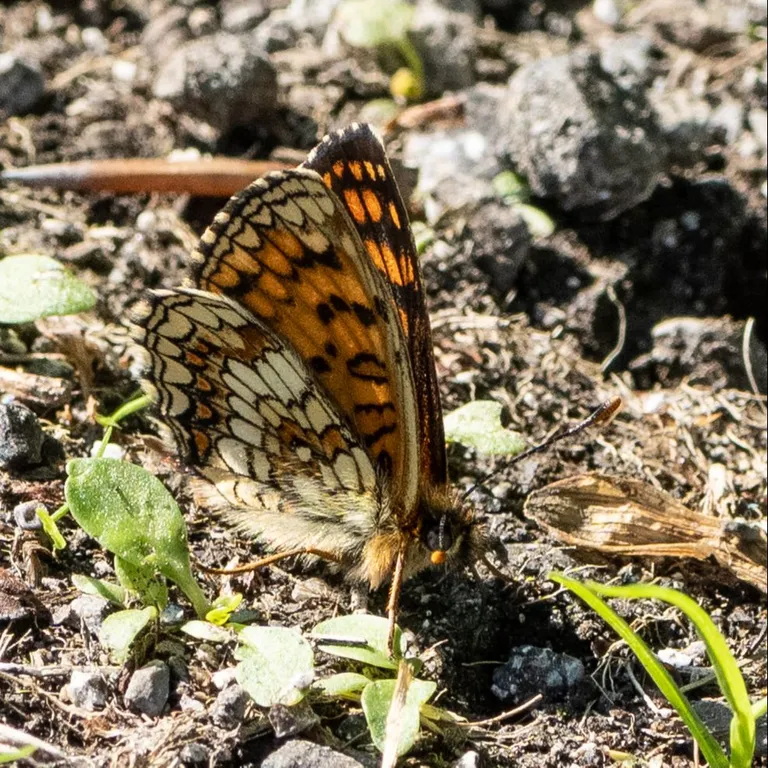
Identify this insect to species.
Melitaea athalia
